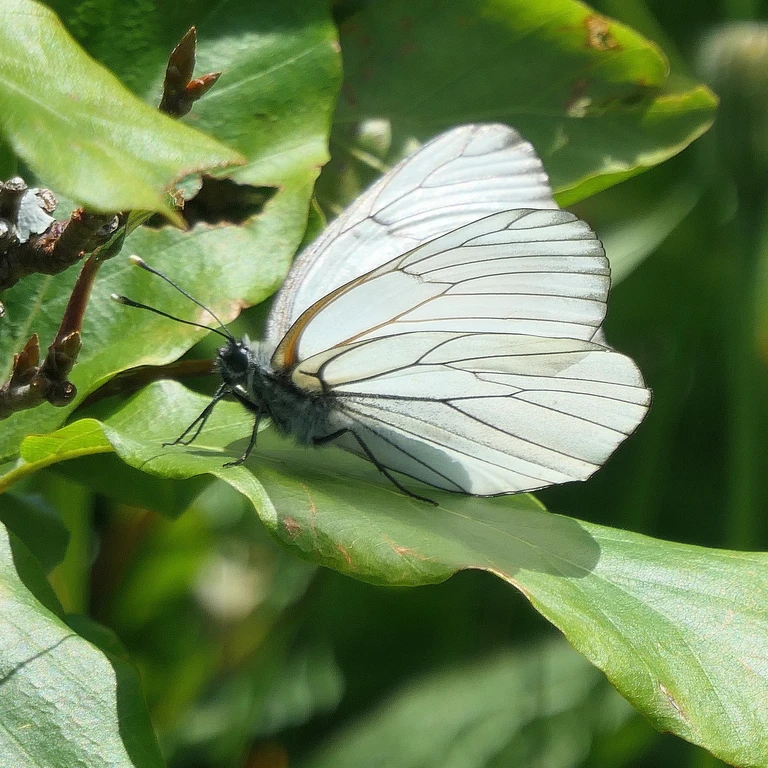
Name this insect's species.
Aporia crataegi
